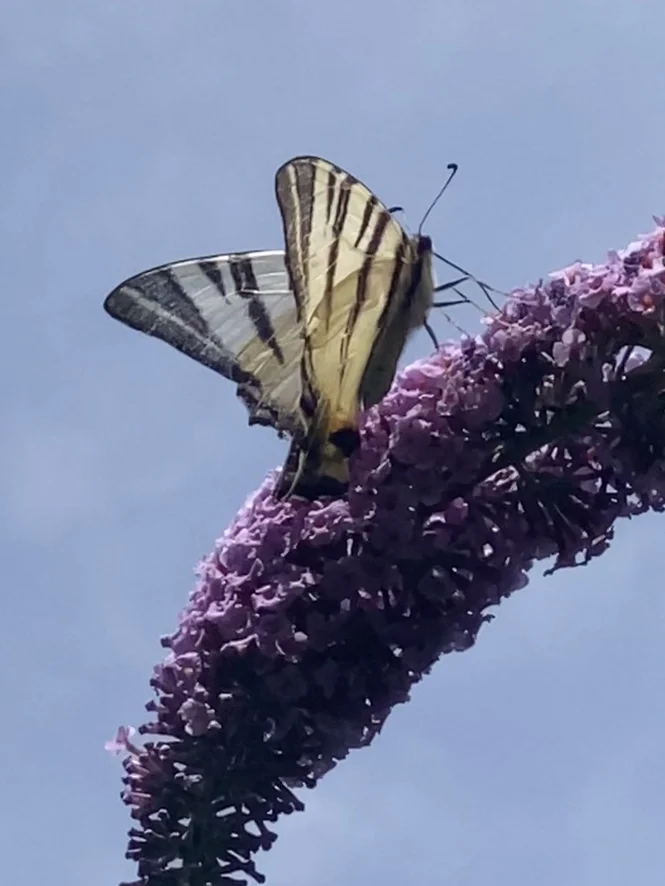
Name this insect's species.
Iphiclides podalirius
